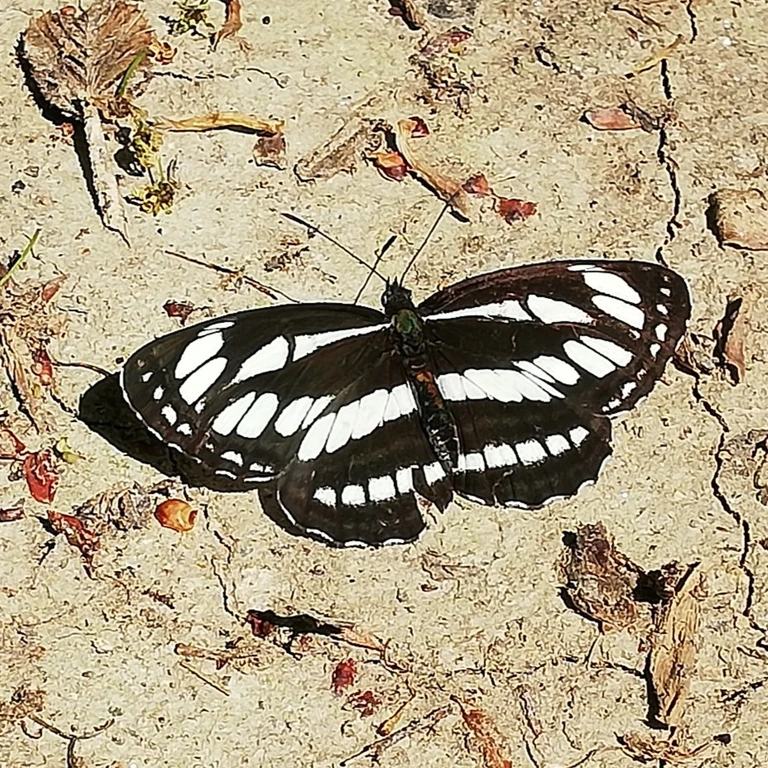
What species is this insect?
Neptis sappho
